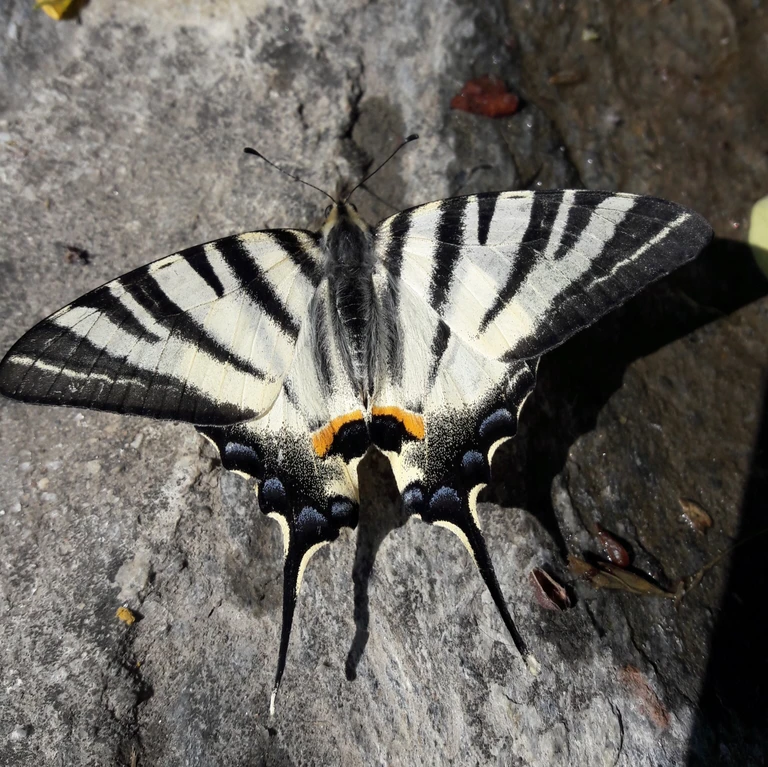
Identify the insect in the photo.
Iphiclides podalirius
